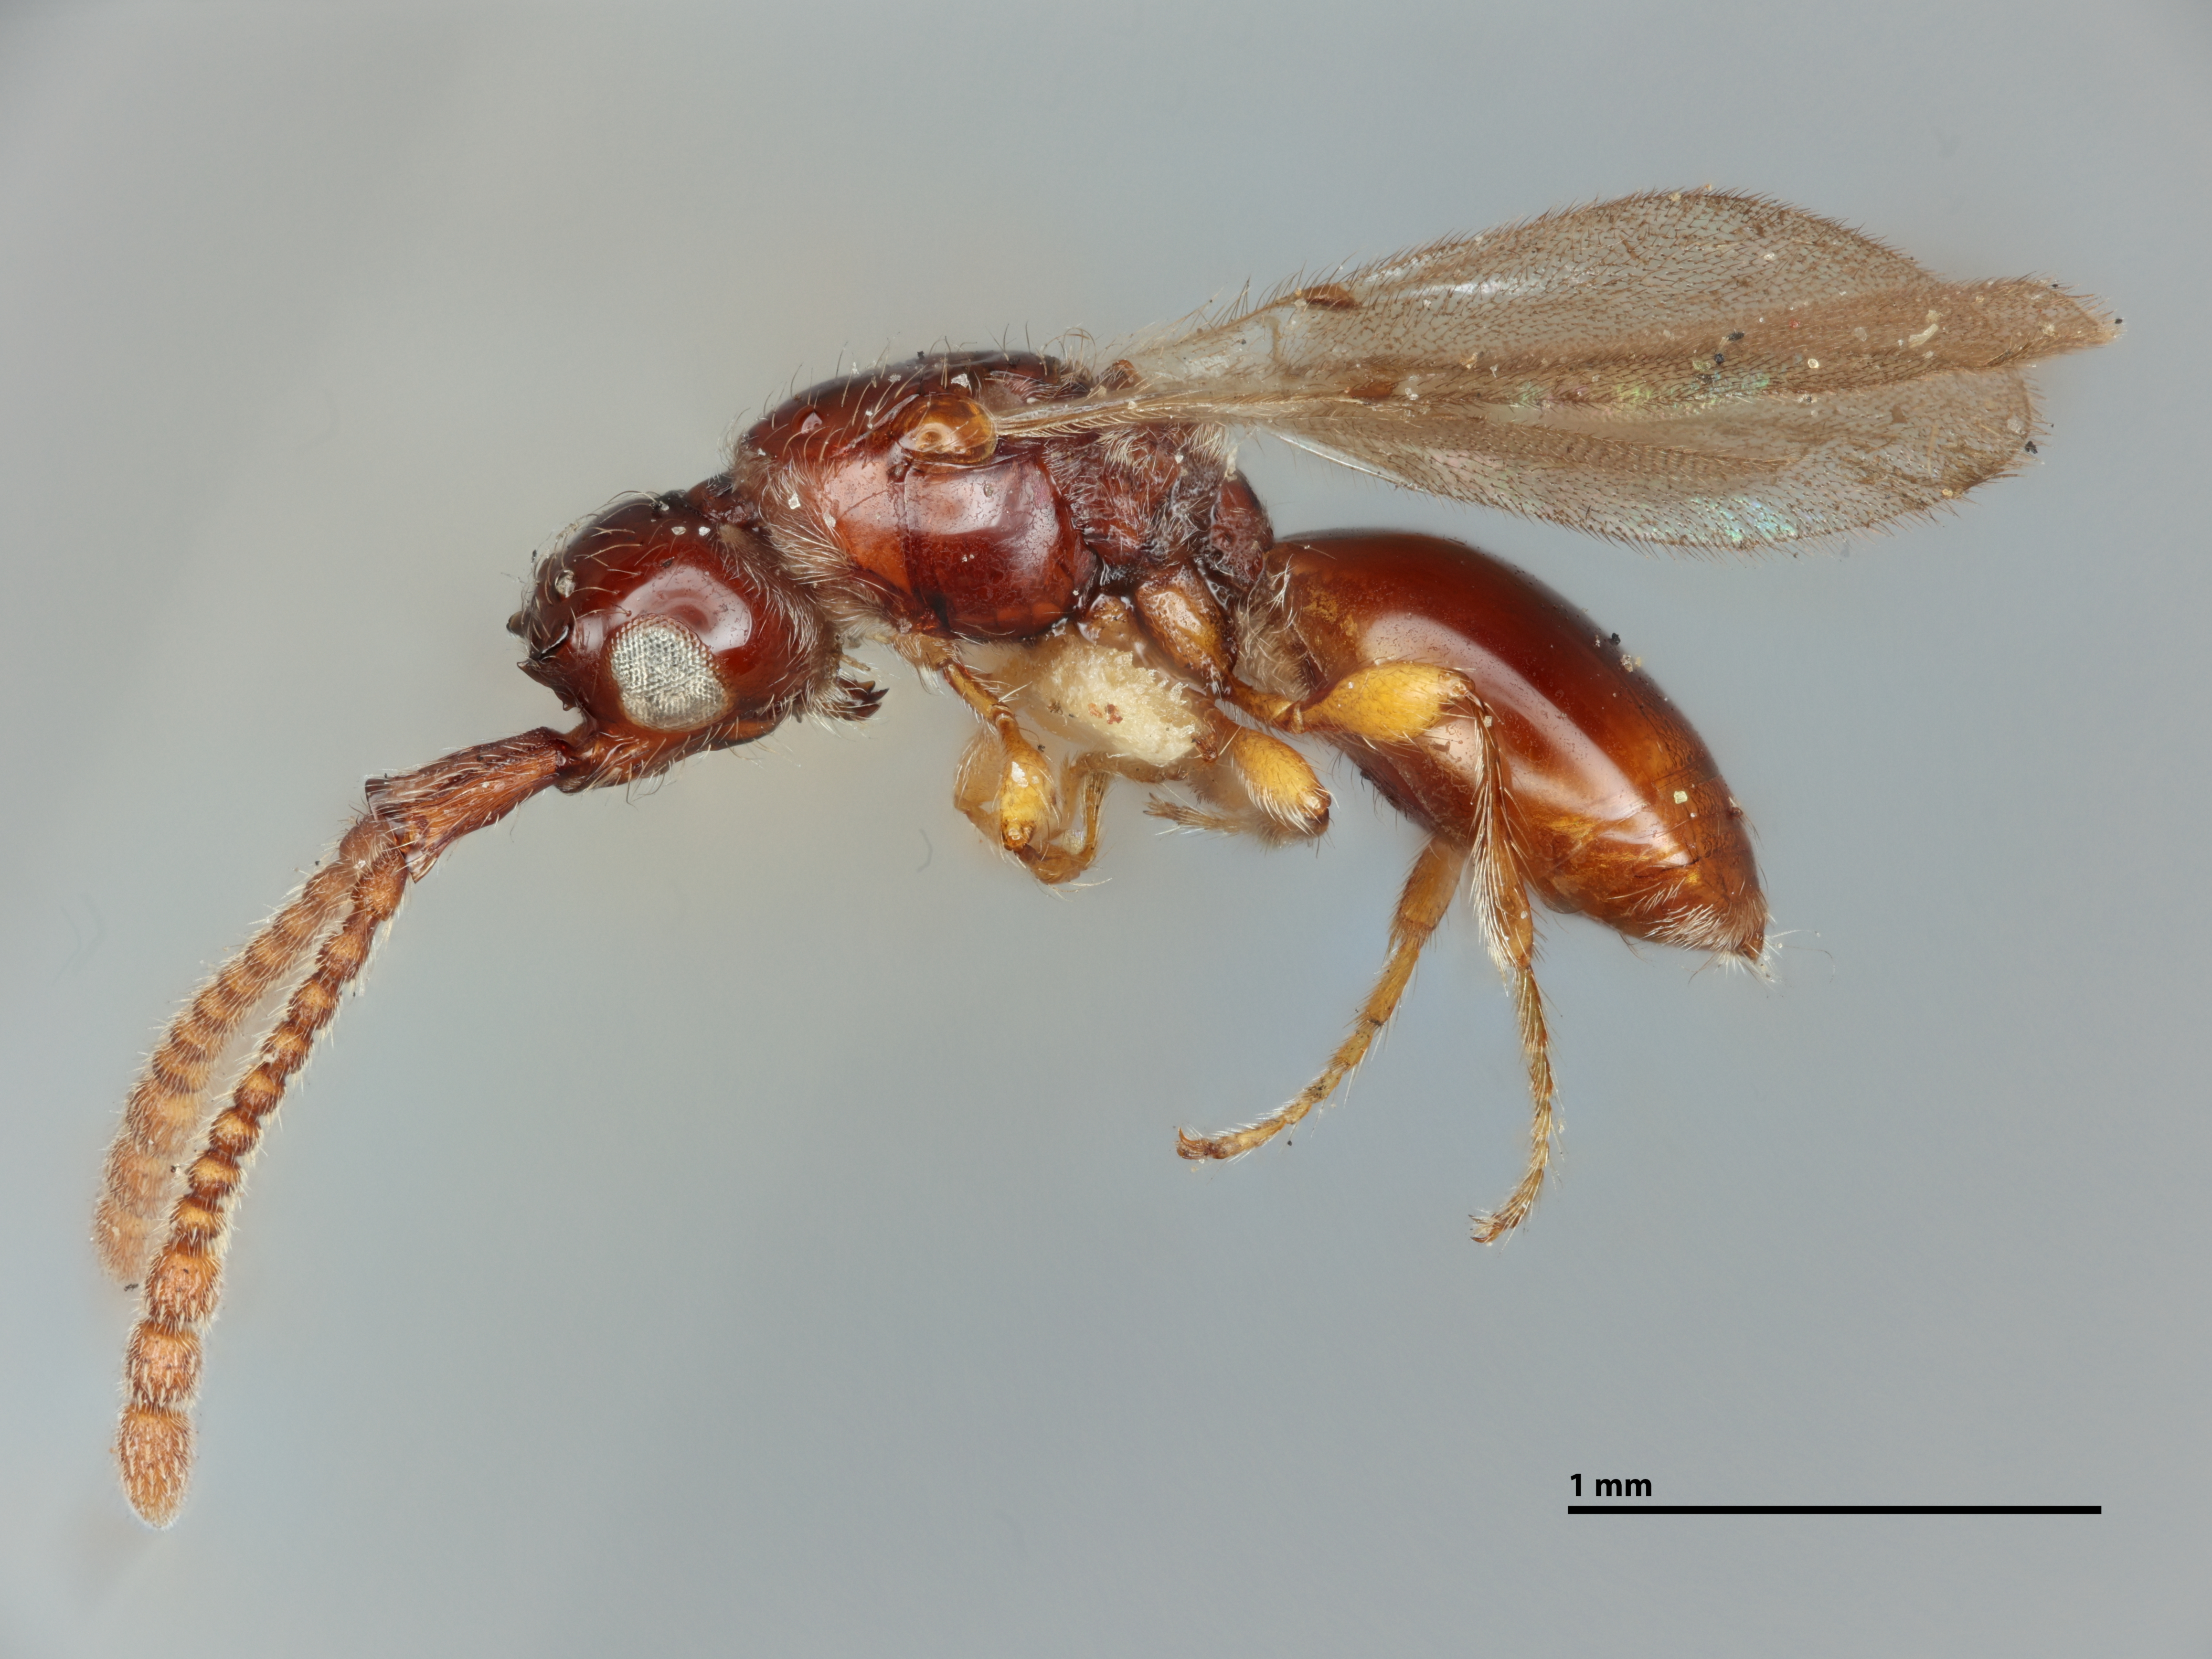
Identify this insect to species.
Loxotropa tricornuta
